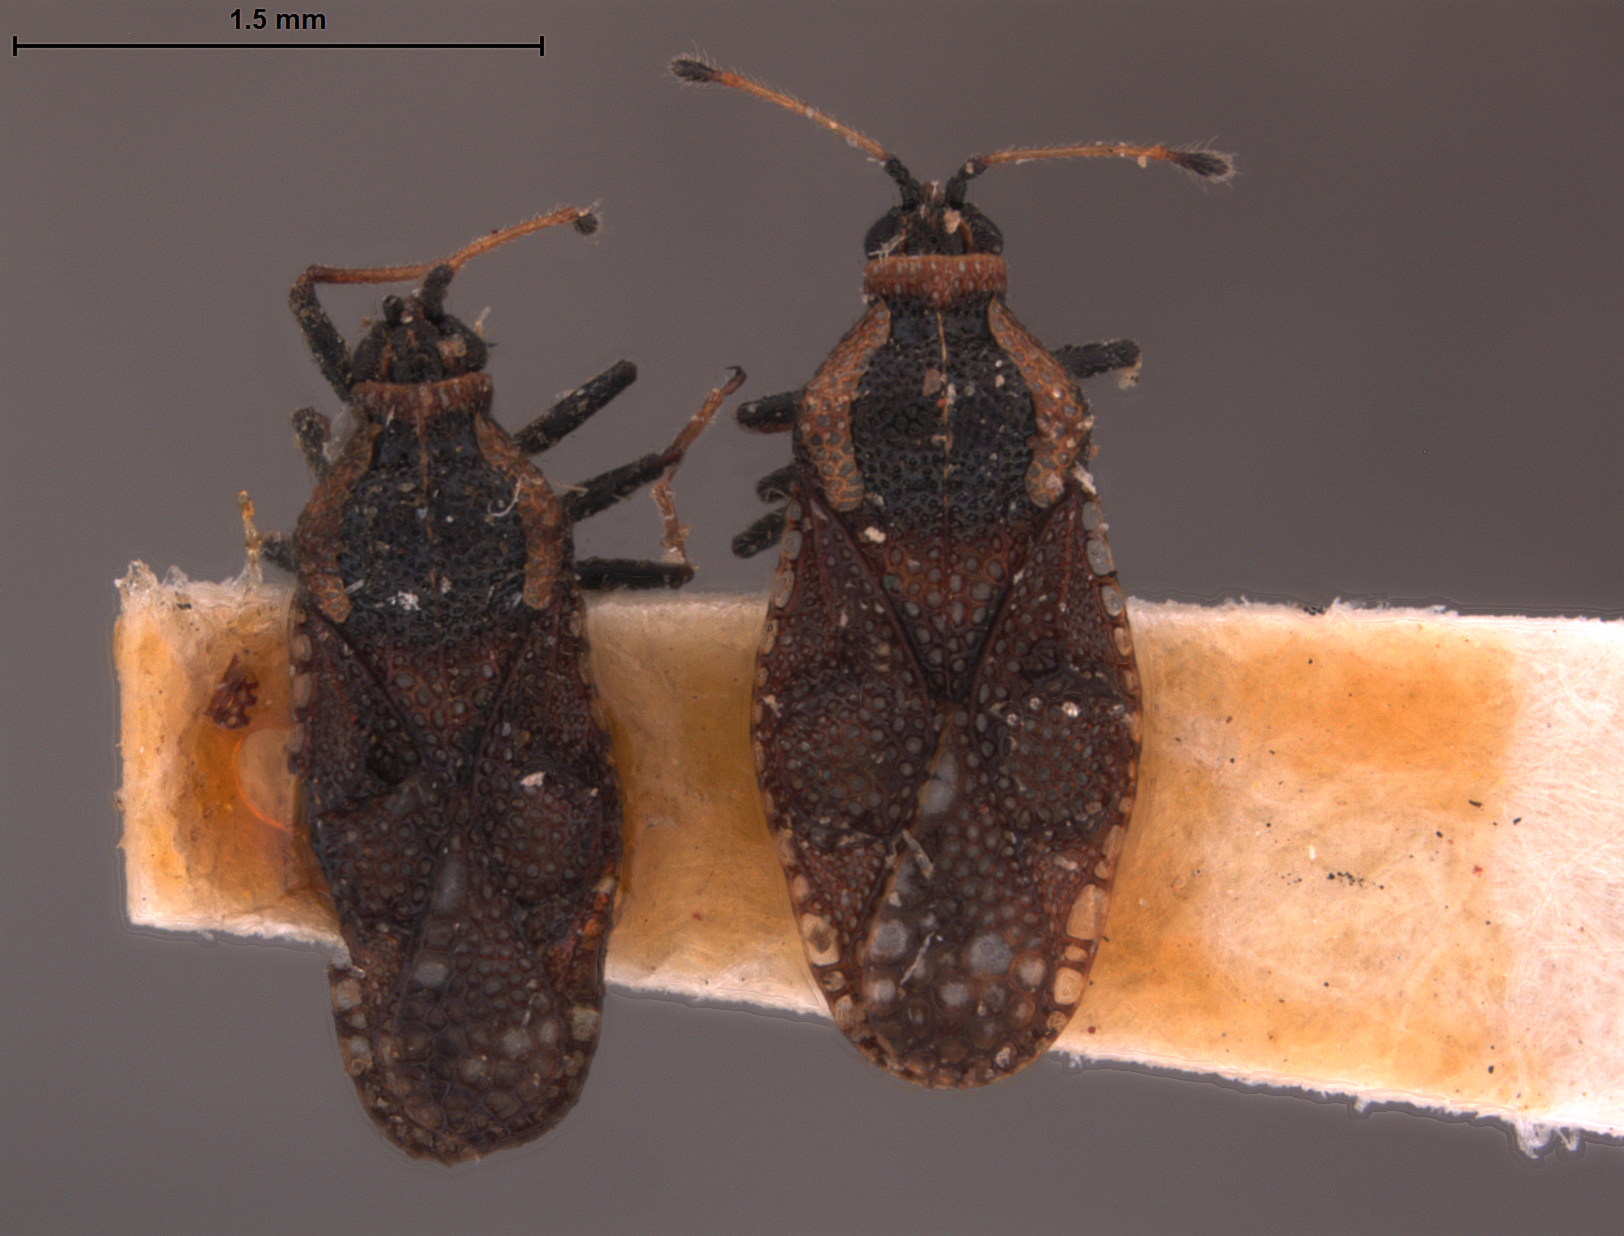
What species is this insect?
Monanthia berryi
